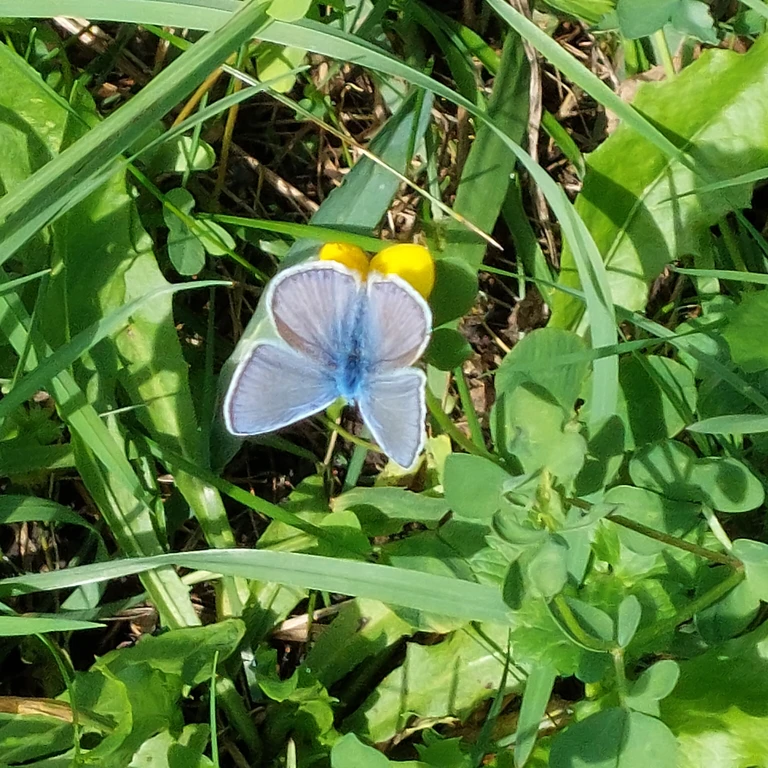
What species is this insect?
Polyommatus icarus
